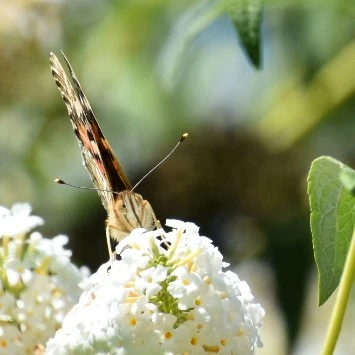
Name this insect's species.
Vanessa cardui
